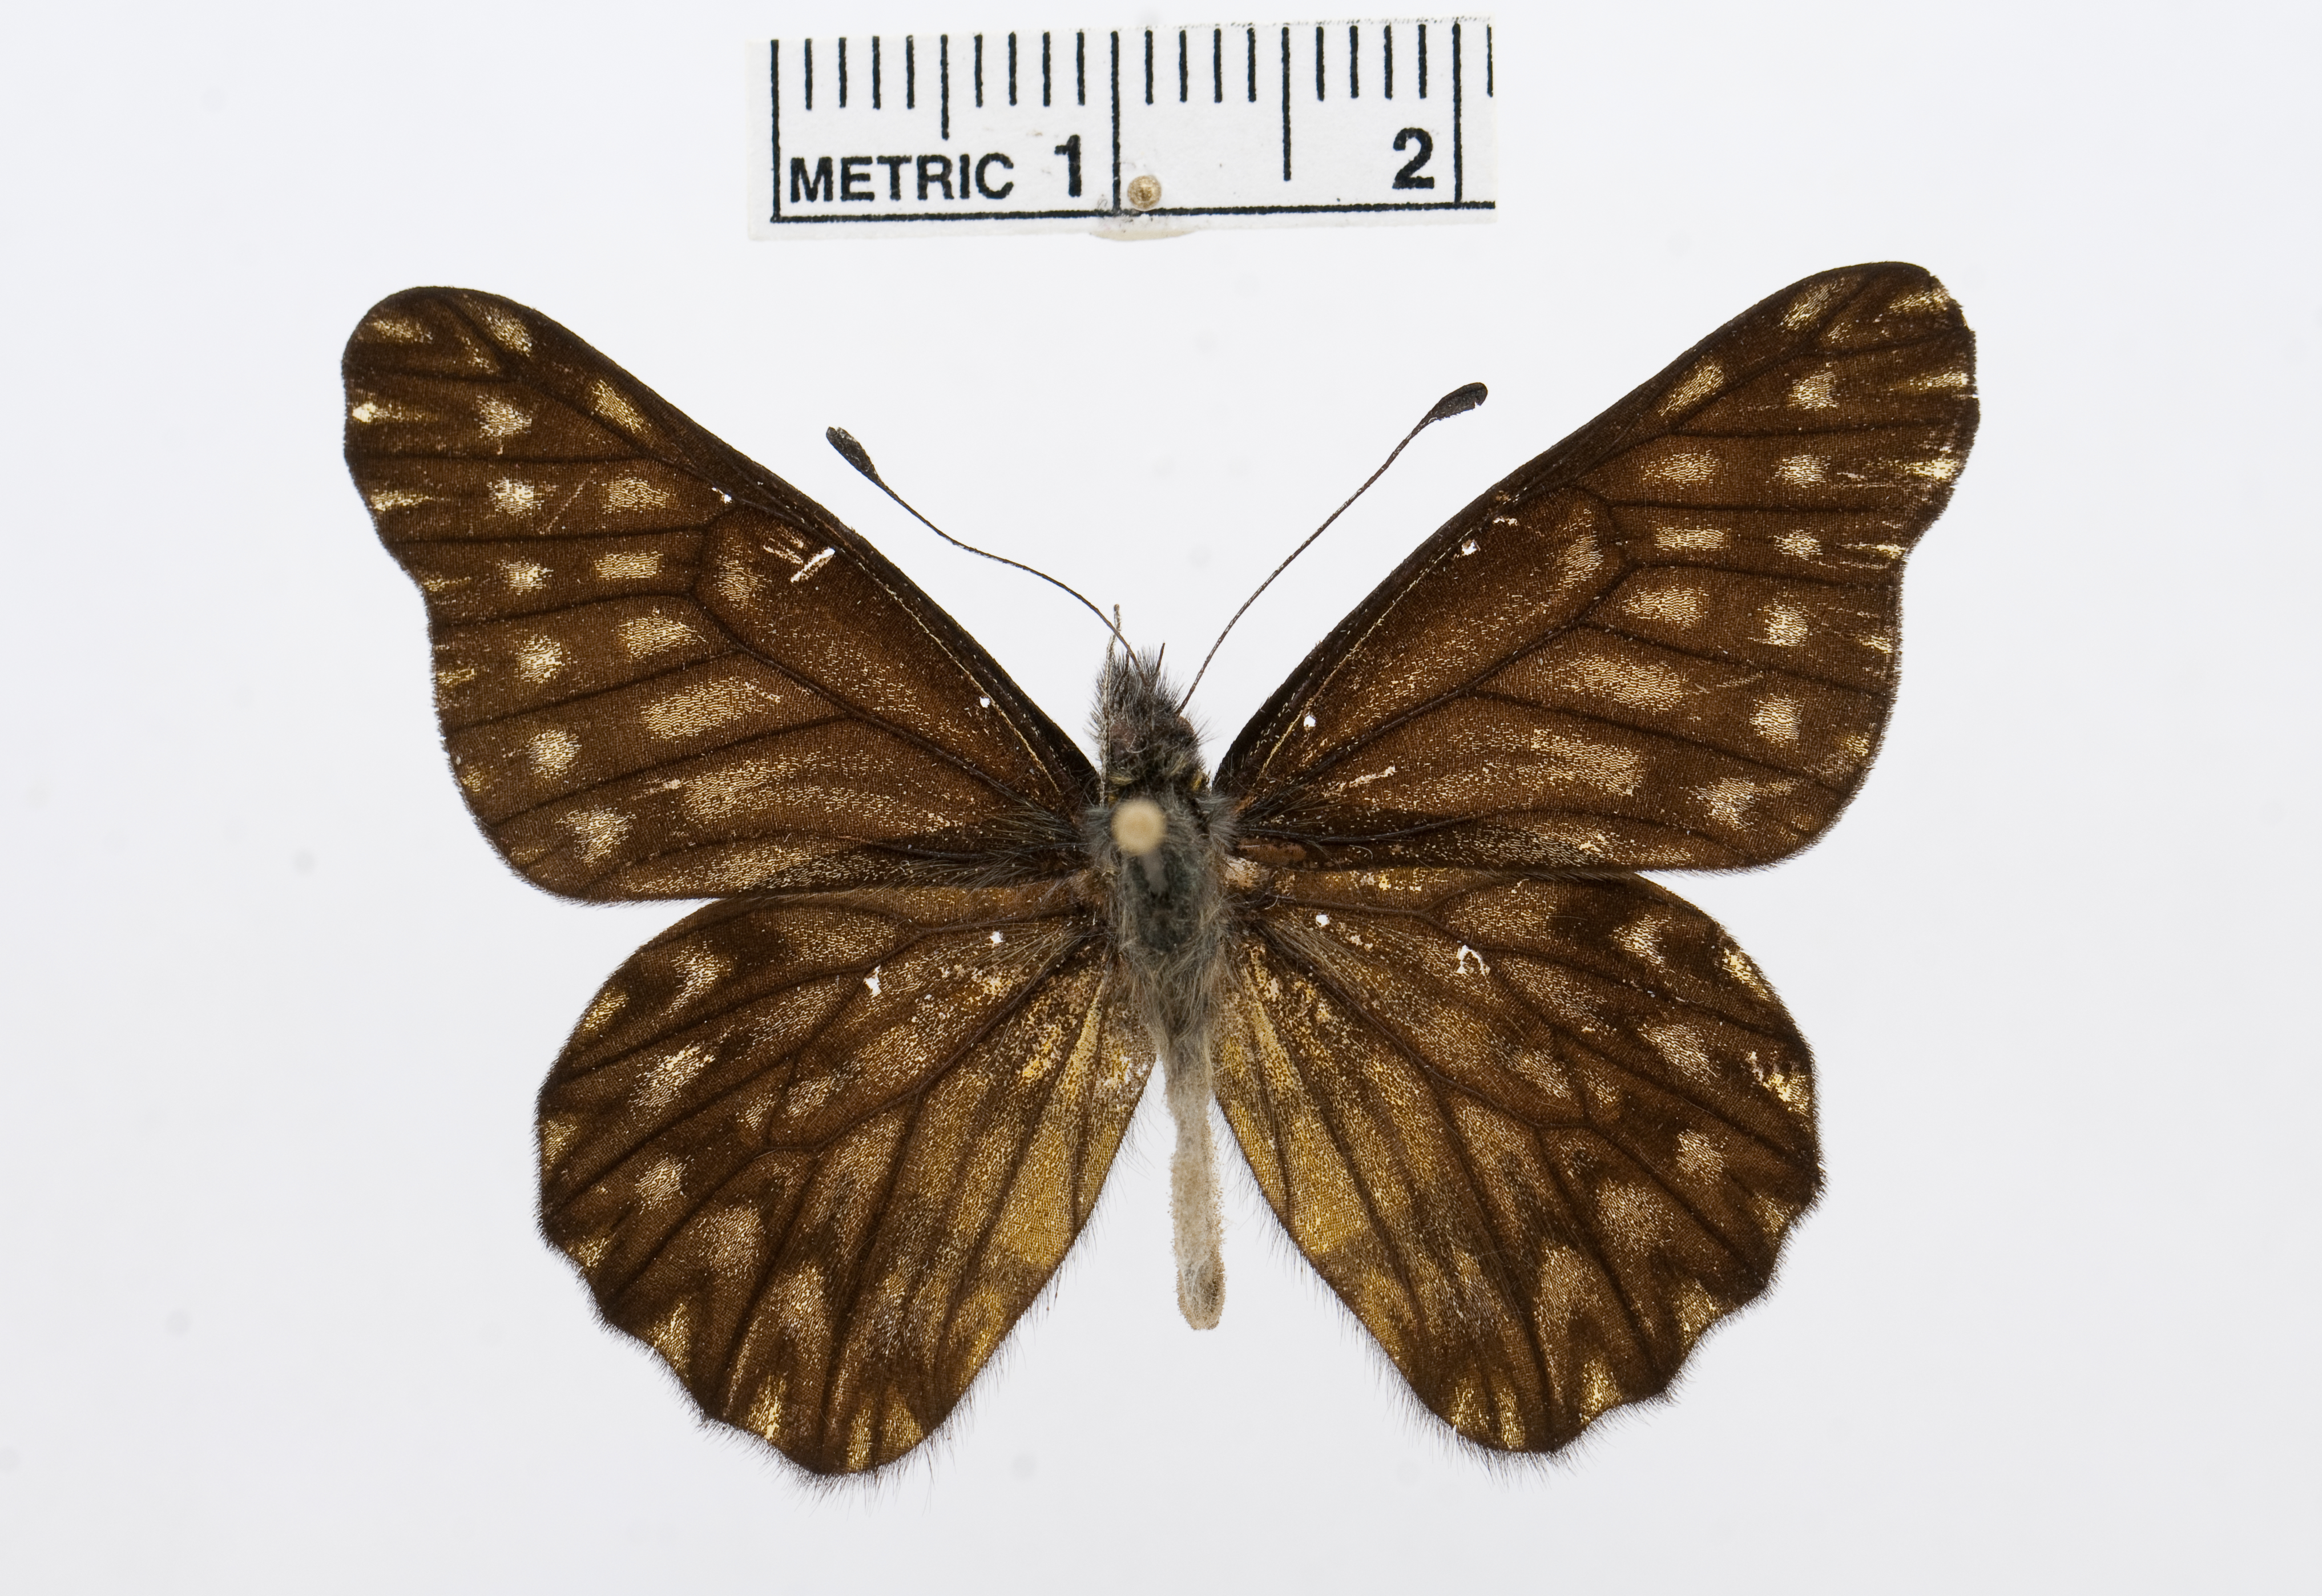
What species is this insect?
Catasticta scurra
